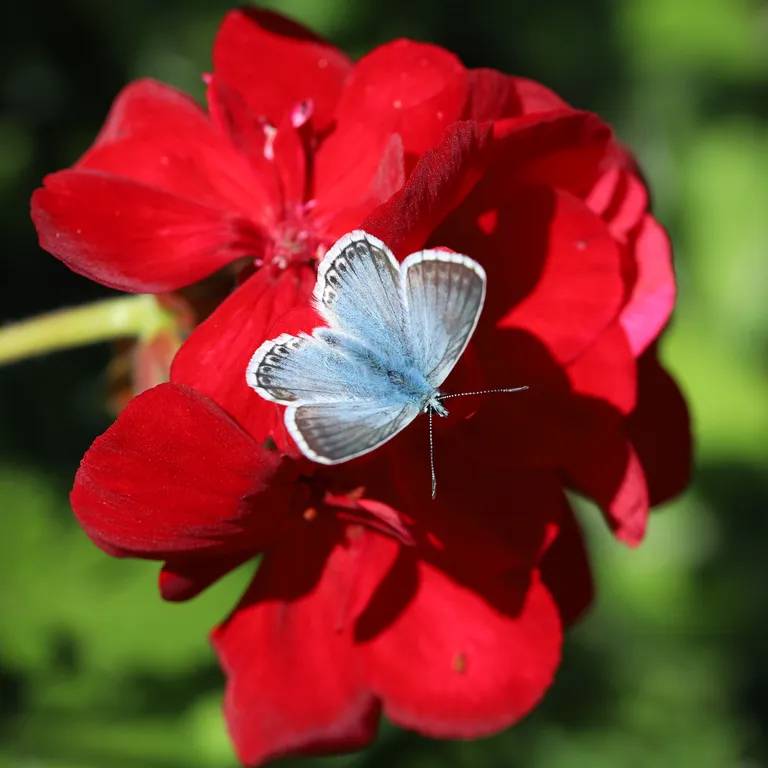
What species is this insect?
Lysandra coridon
